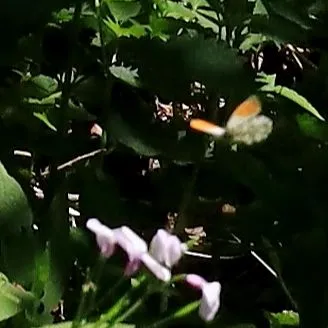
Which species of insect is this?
Anthocharis cardamines
